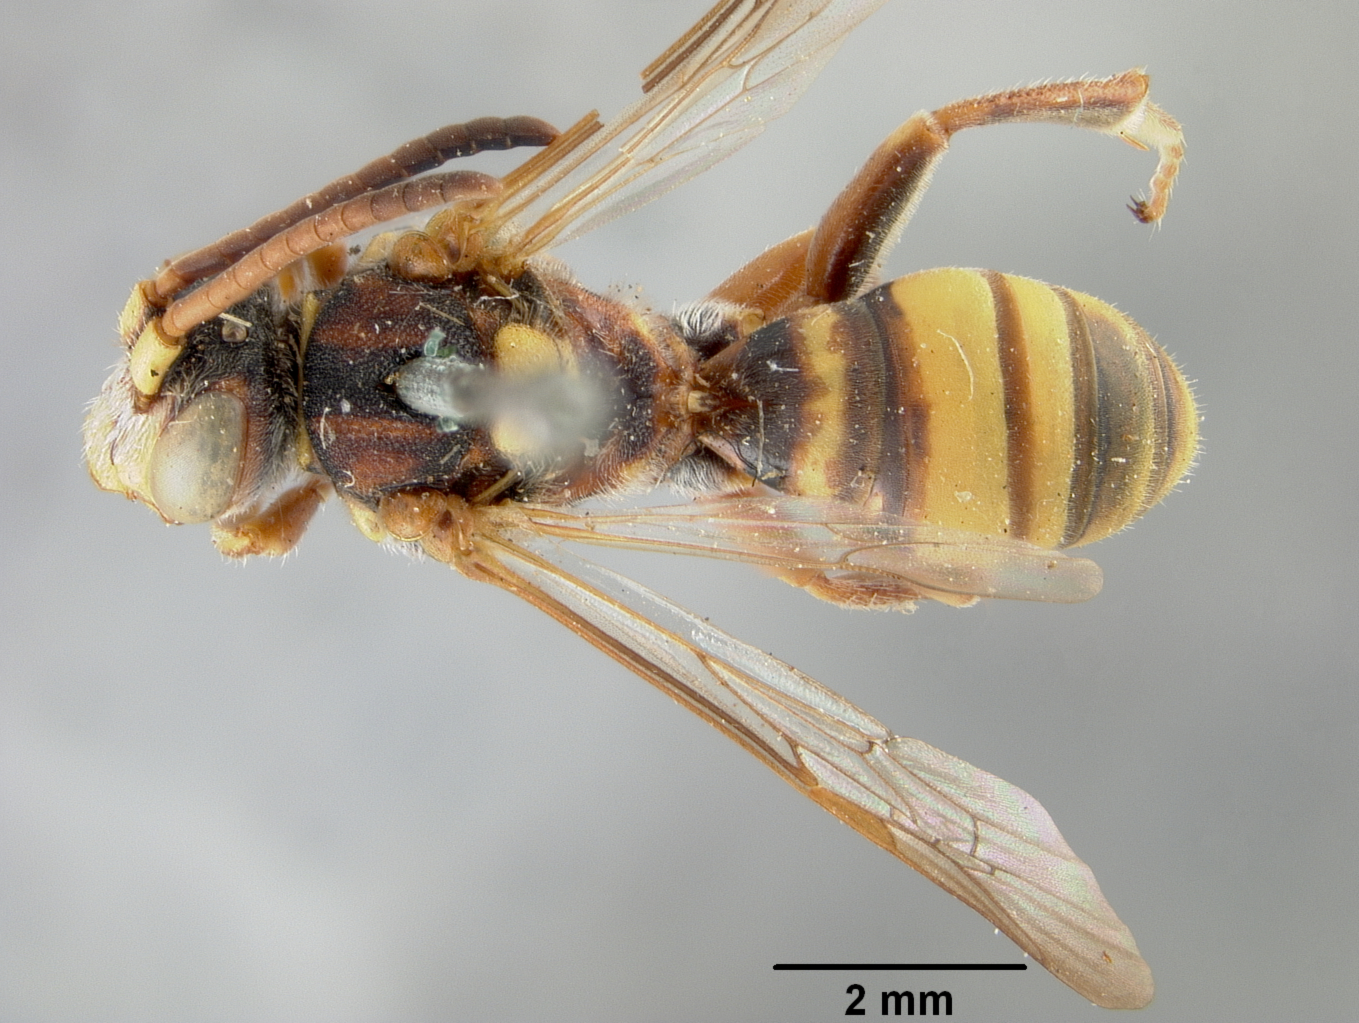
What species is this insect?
Nomada arizonica
